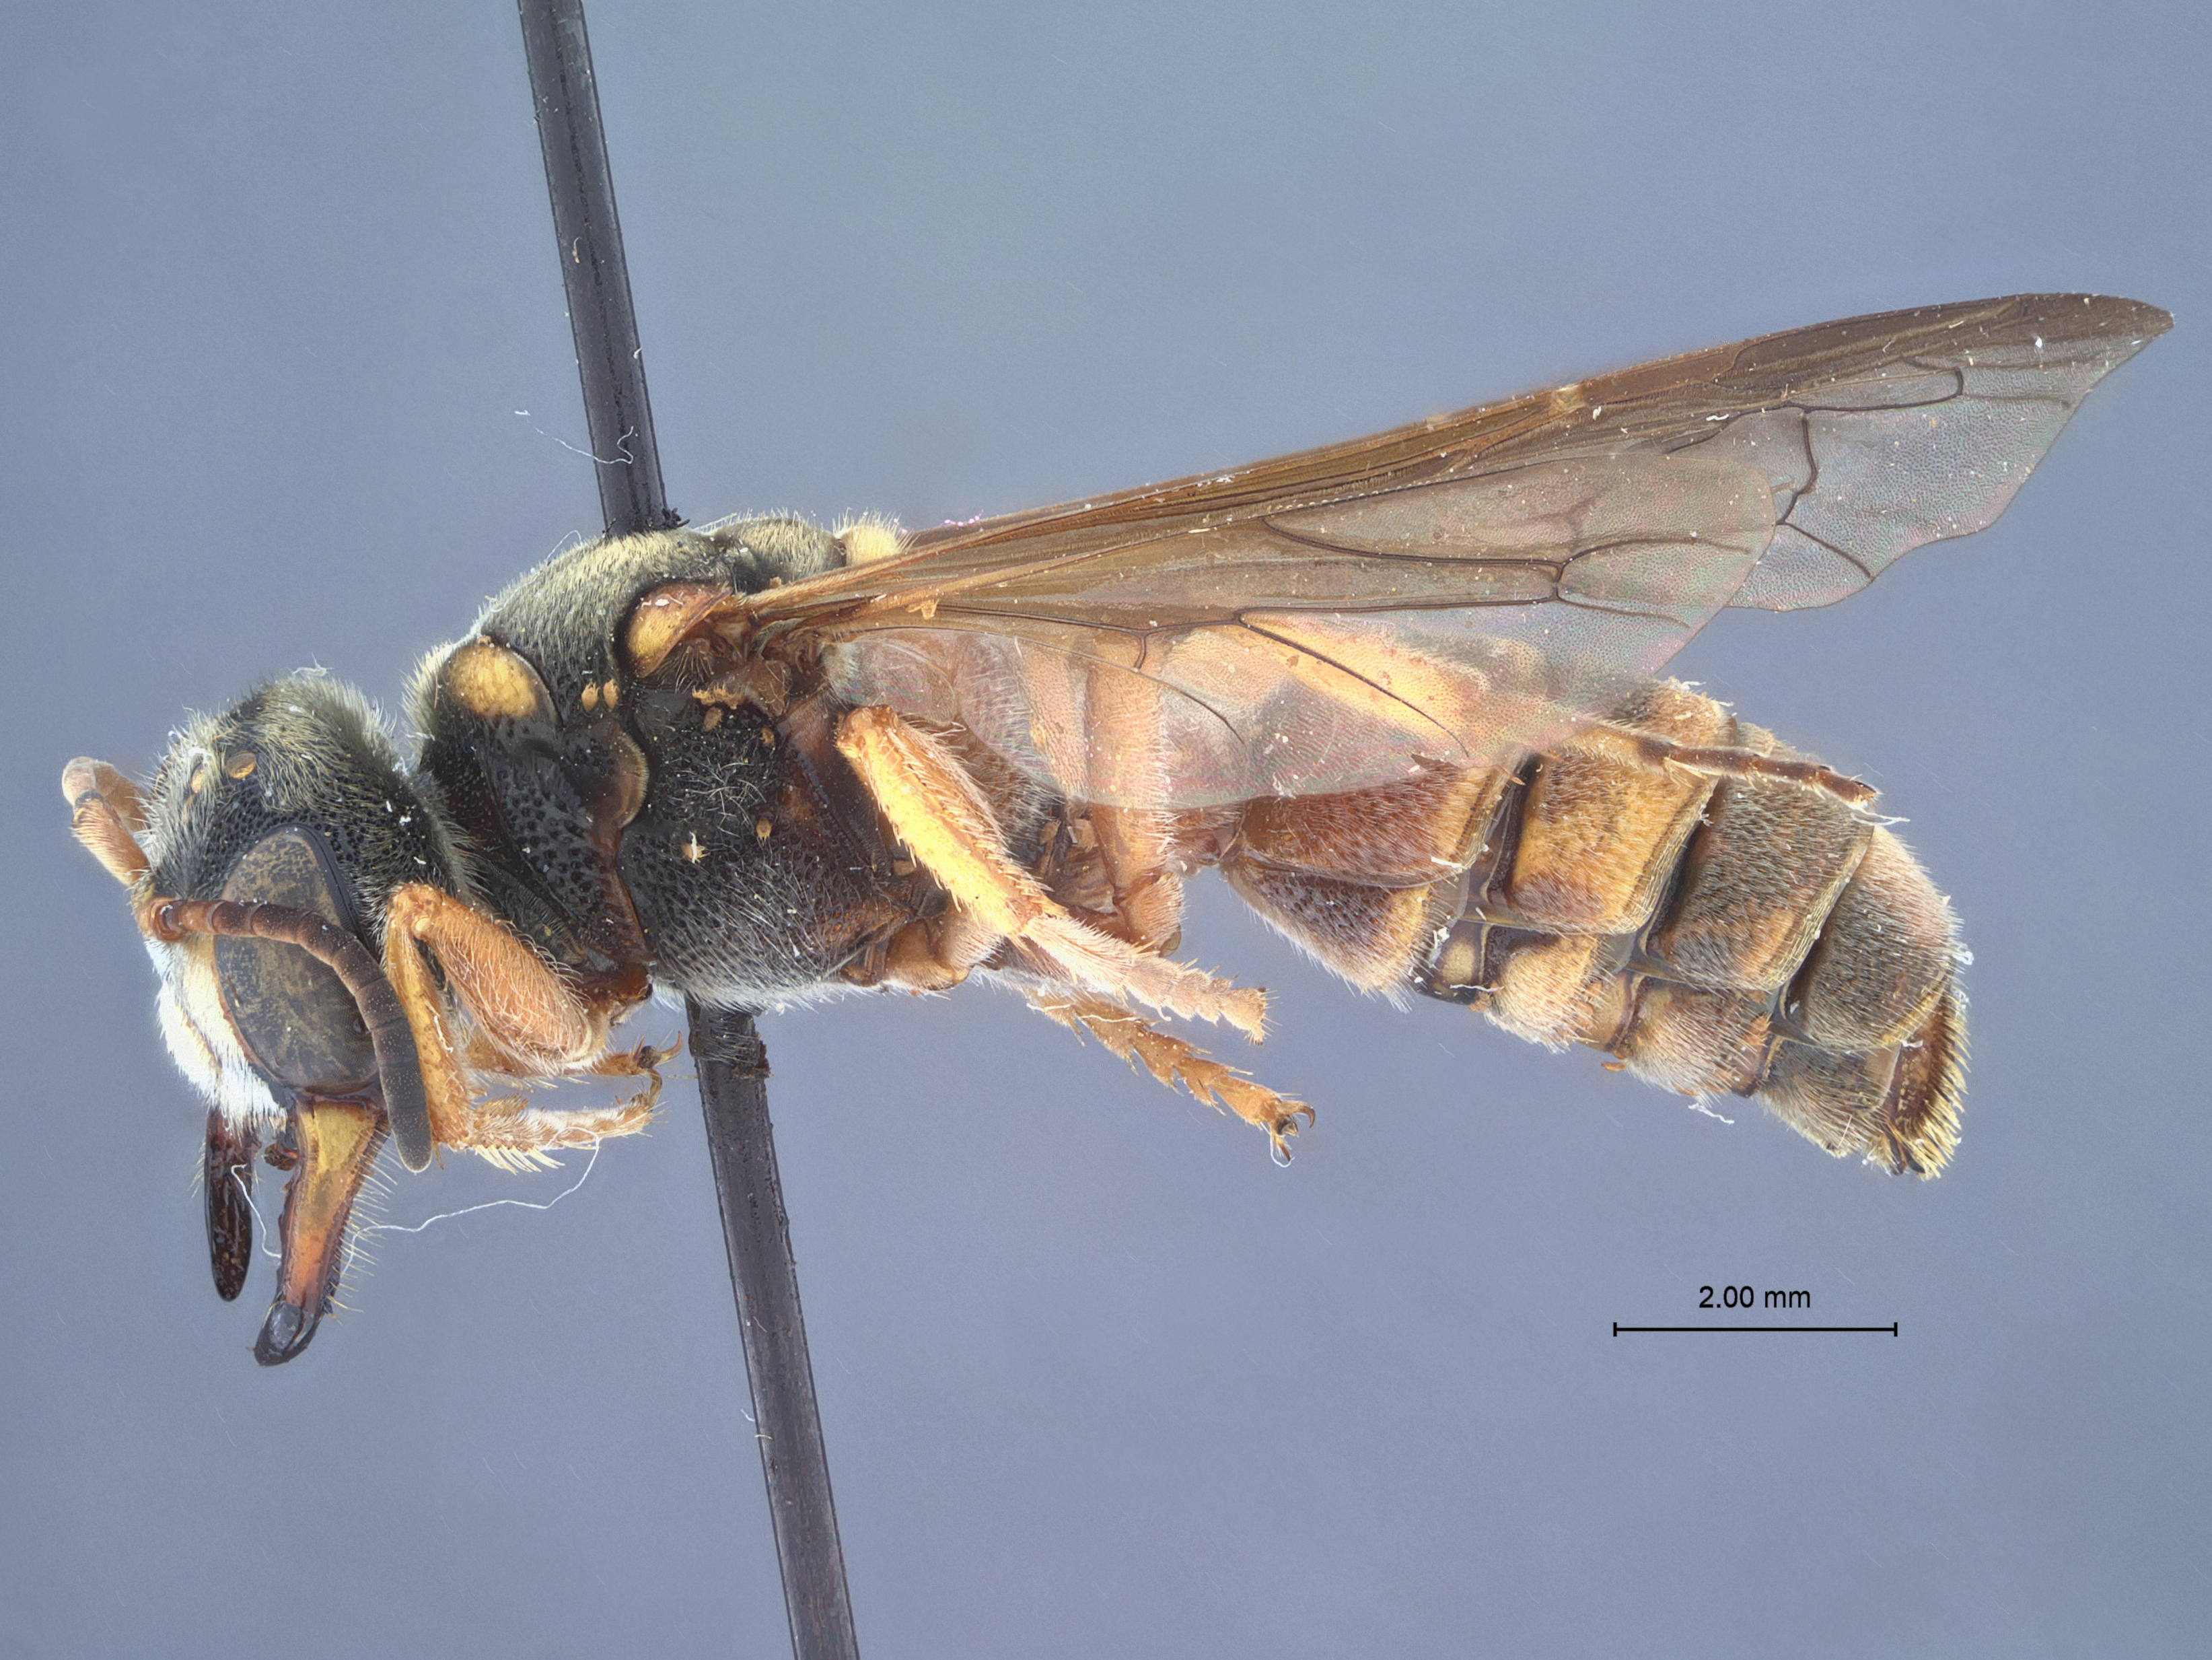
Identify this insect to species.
Cerceris dilatate
